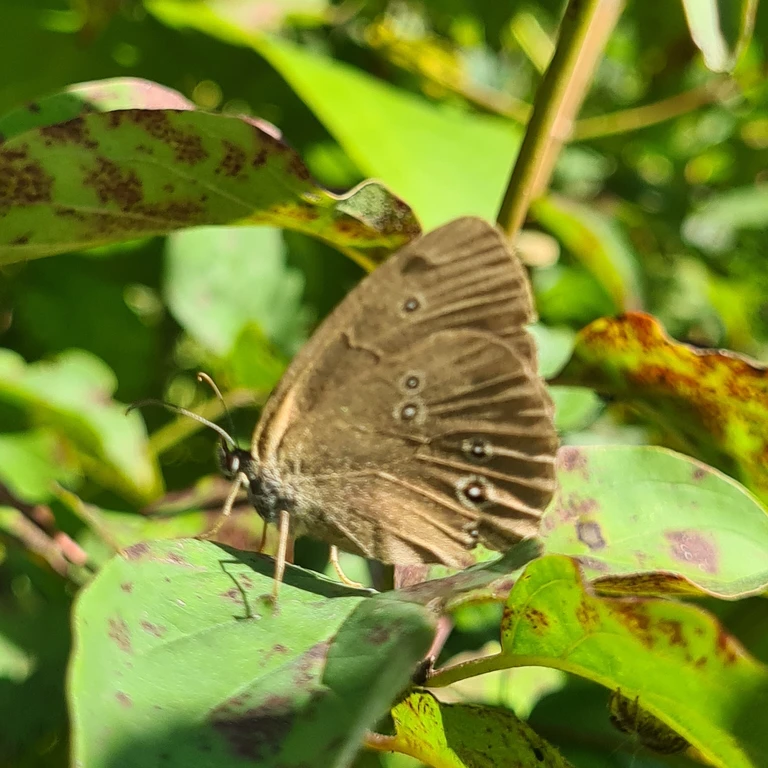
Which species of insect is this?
Aphantopus hyperantus
